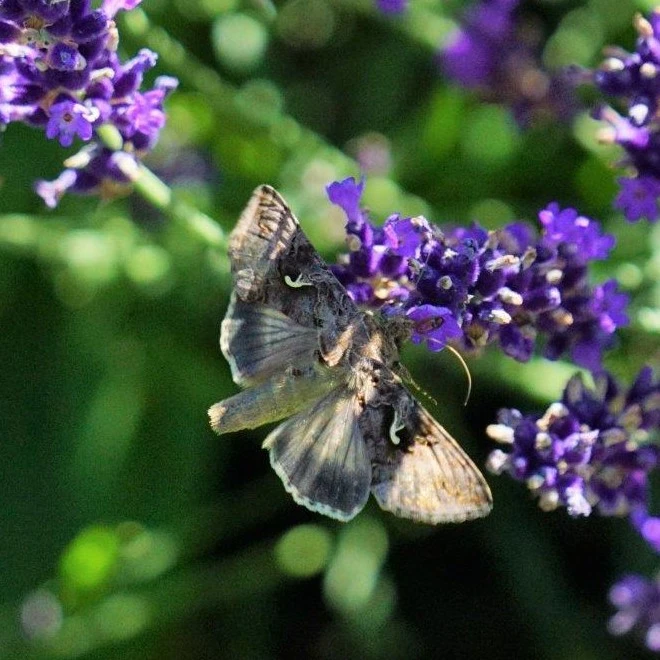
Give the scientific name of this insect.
Autographa gamma
